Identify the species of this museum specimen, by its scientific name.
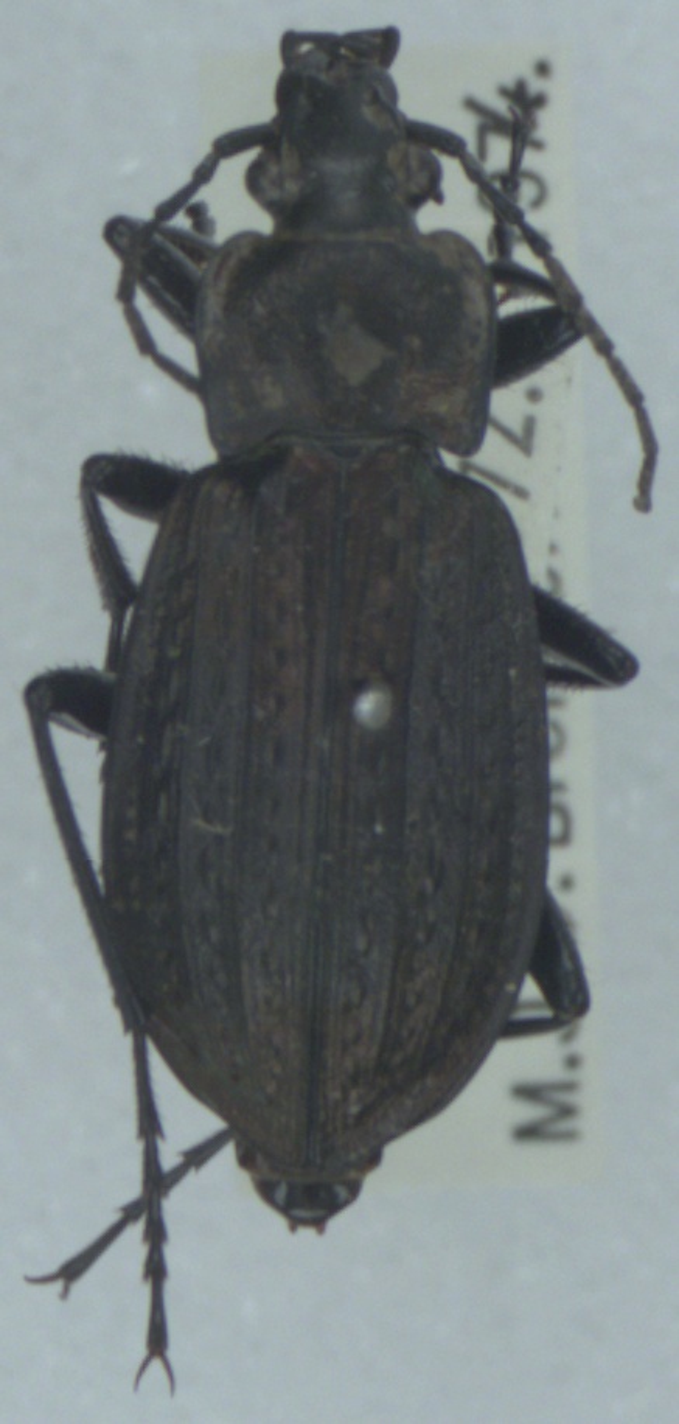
Carabus granulatus
